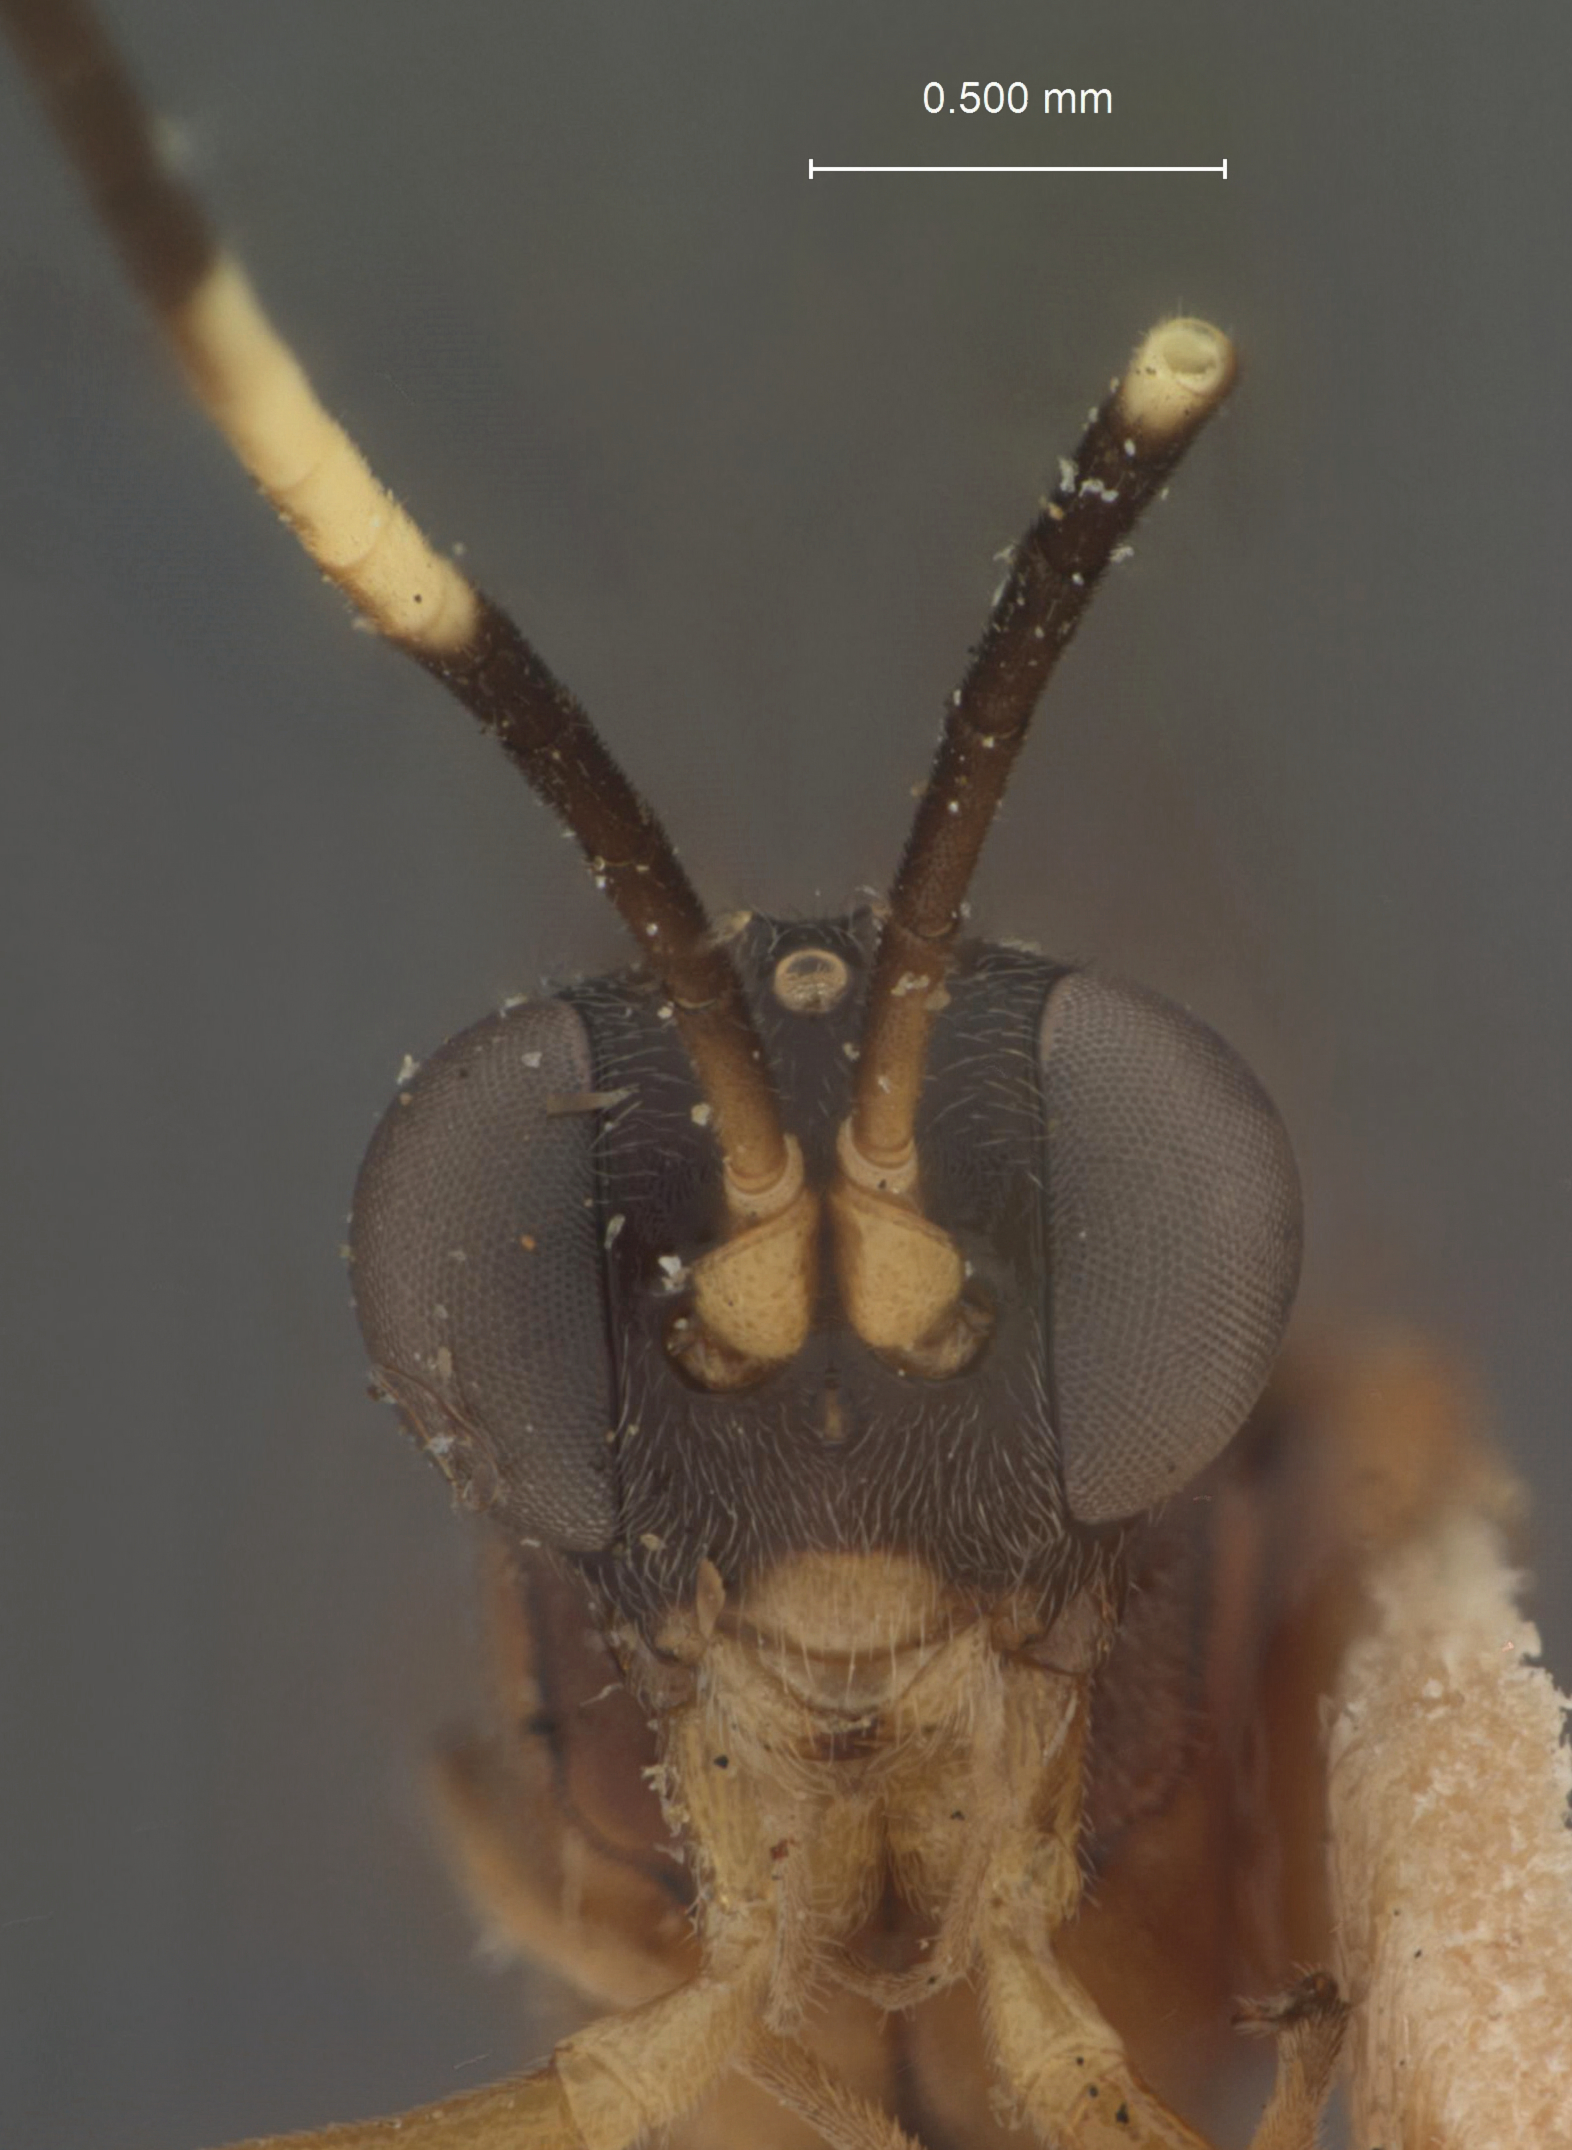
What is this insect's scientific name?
Spilocryptus polychrosidis
